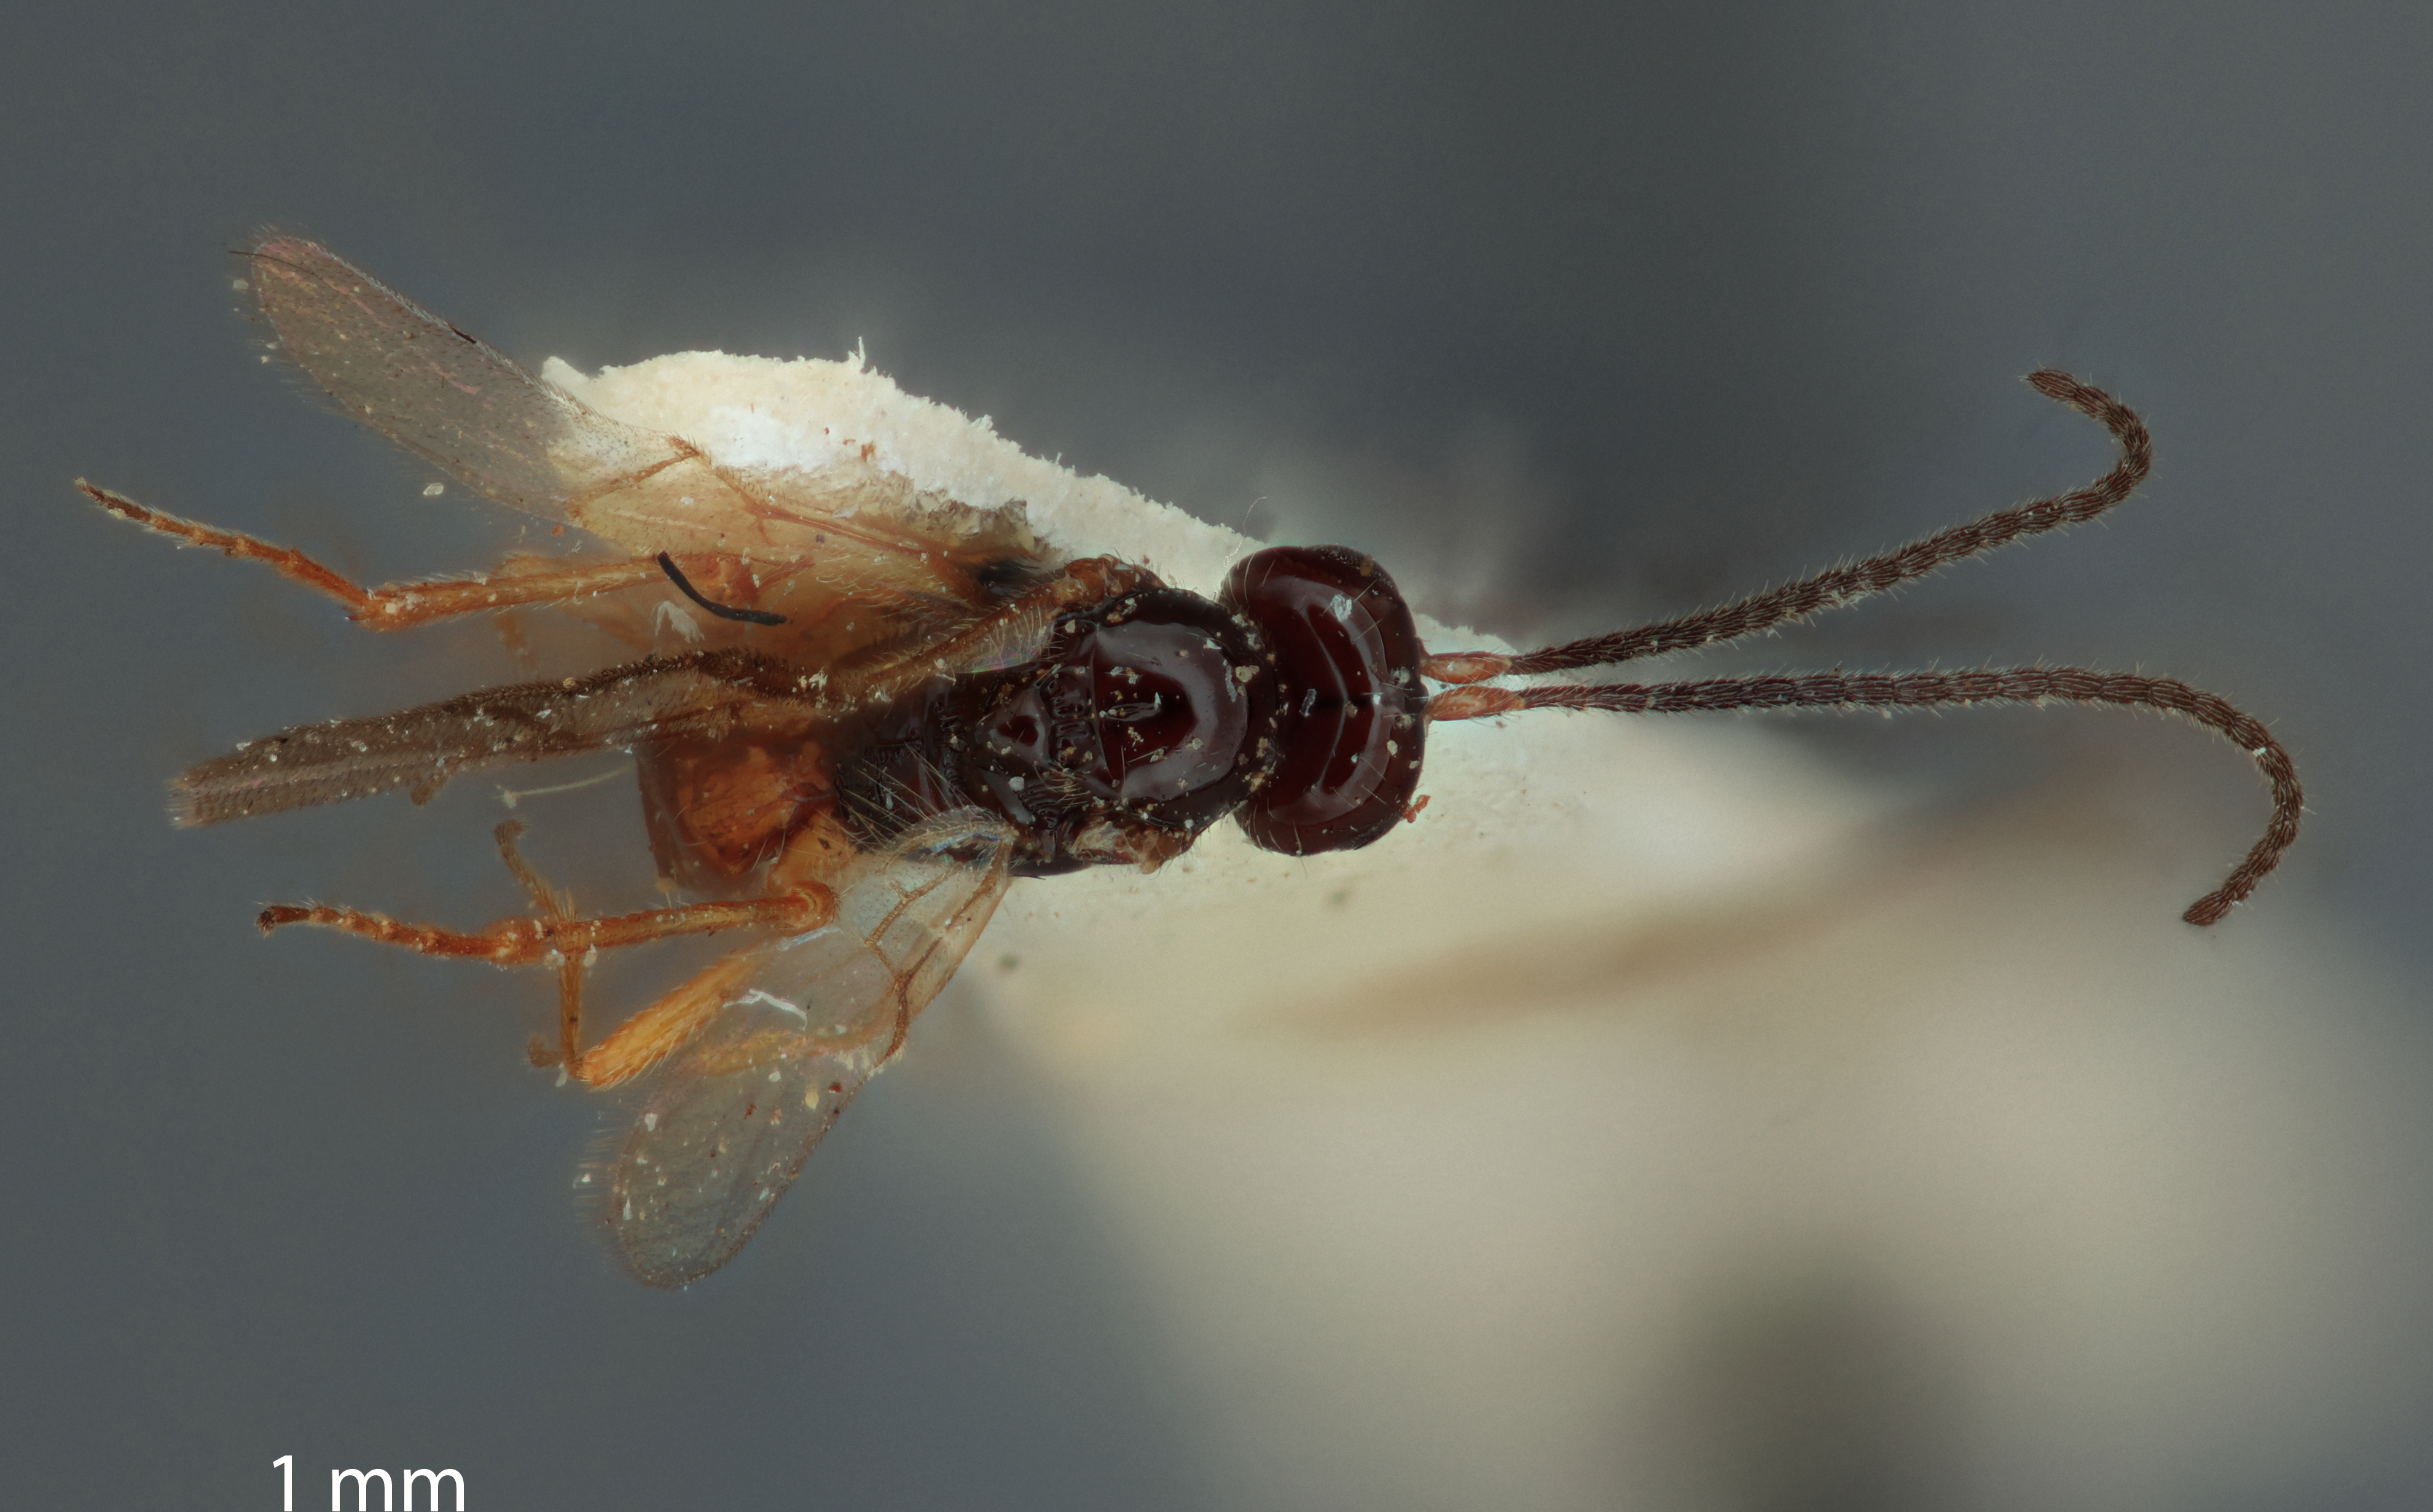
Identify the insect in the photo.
Orthostigma sculleni
